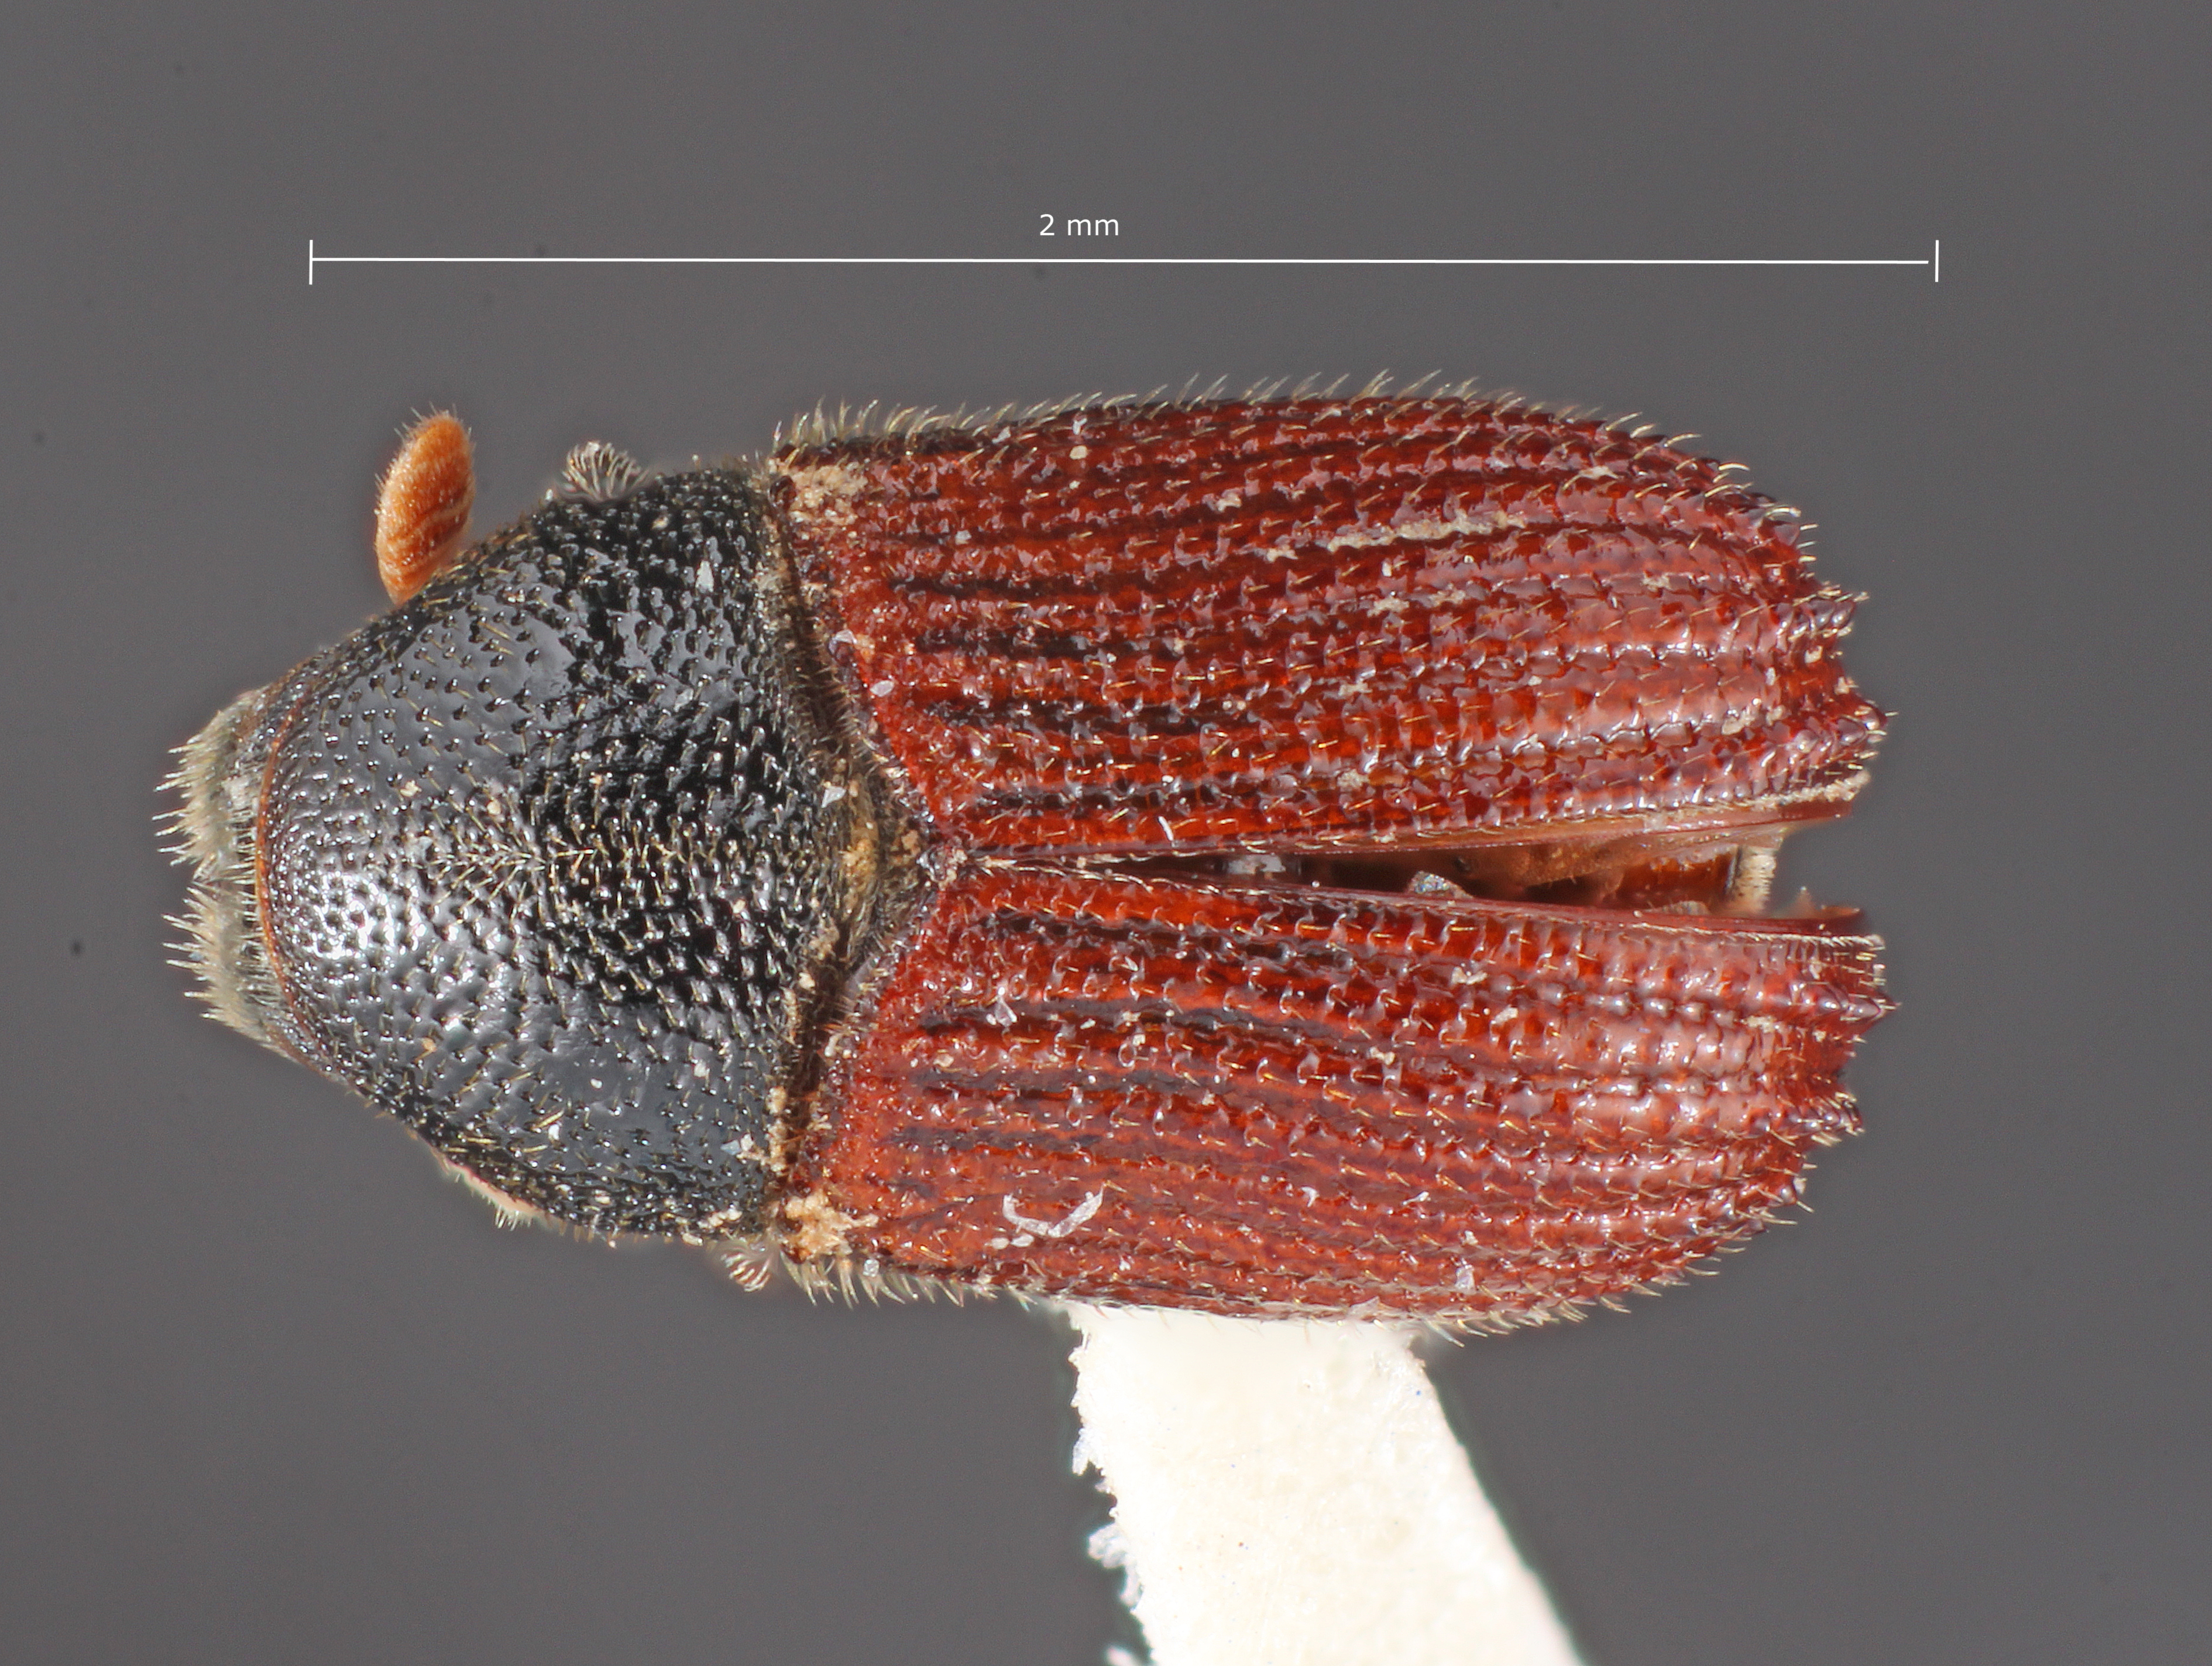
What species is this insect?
Phloeosinus buckhorni
